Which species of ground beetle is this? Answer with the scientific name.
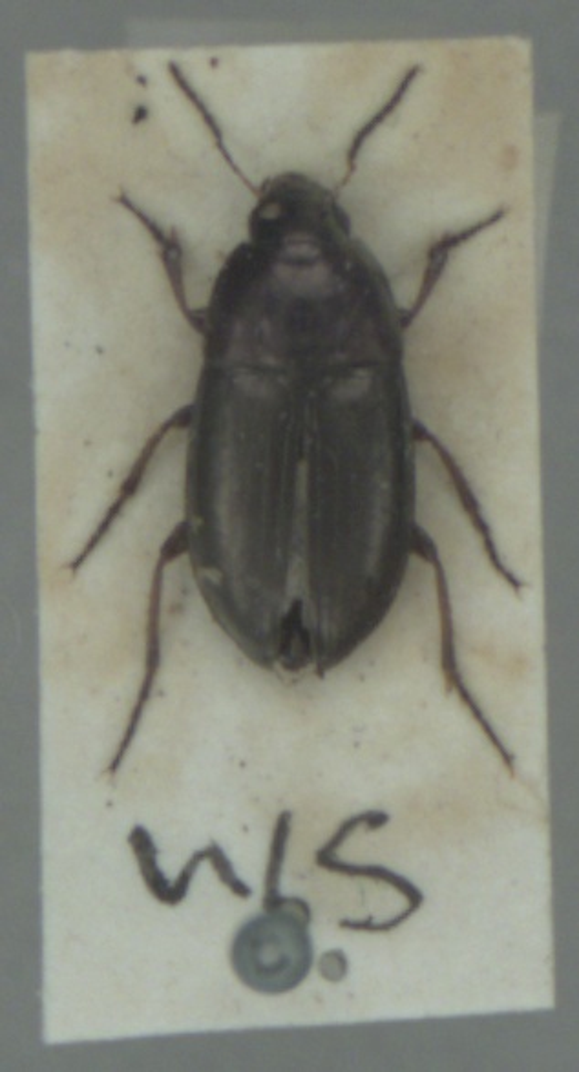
Amara aenea
